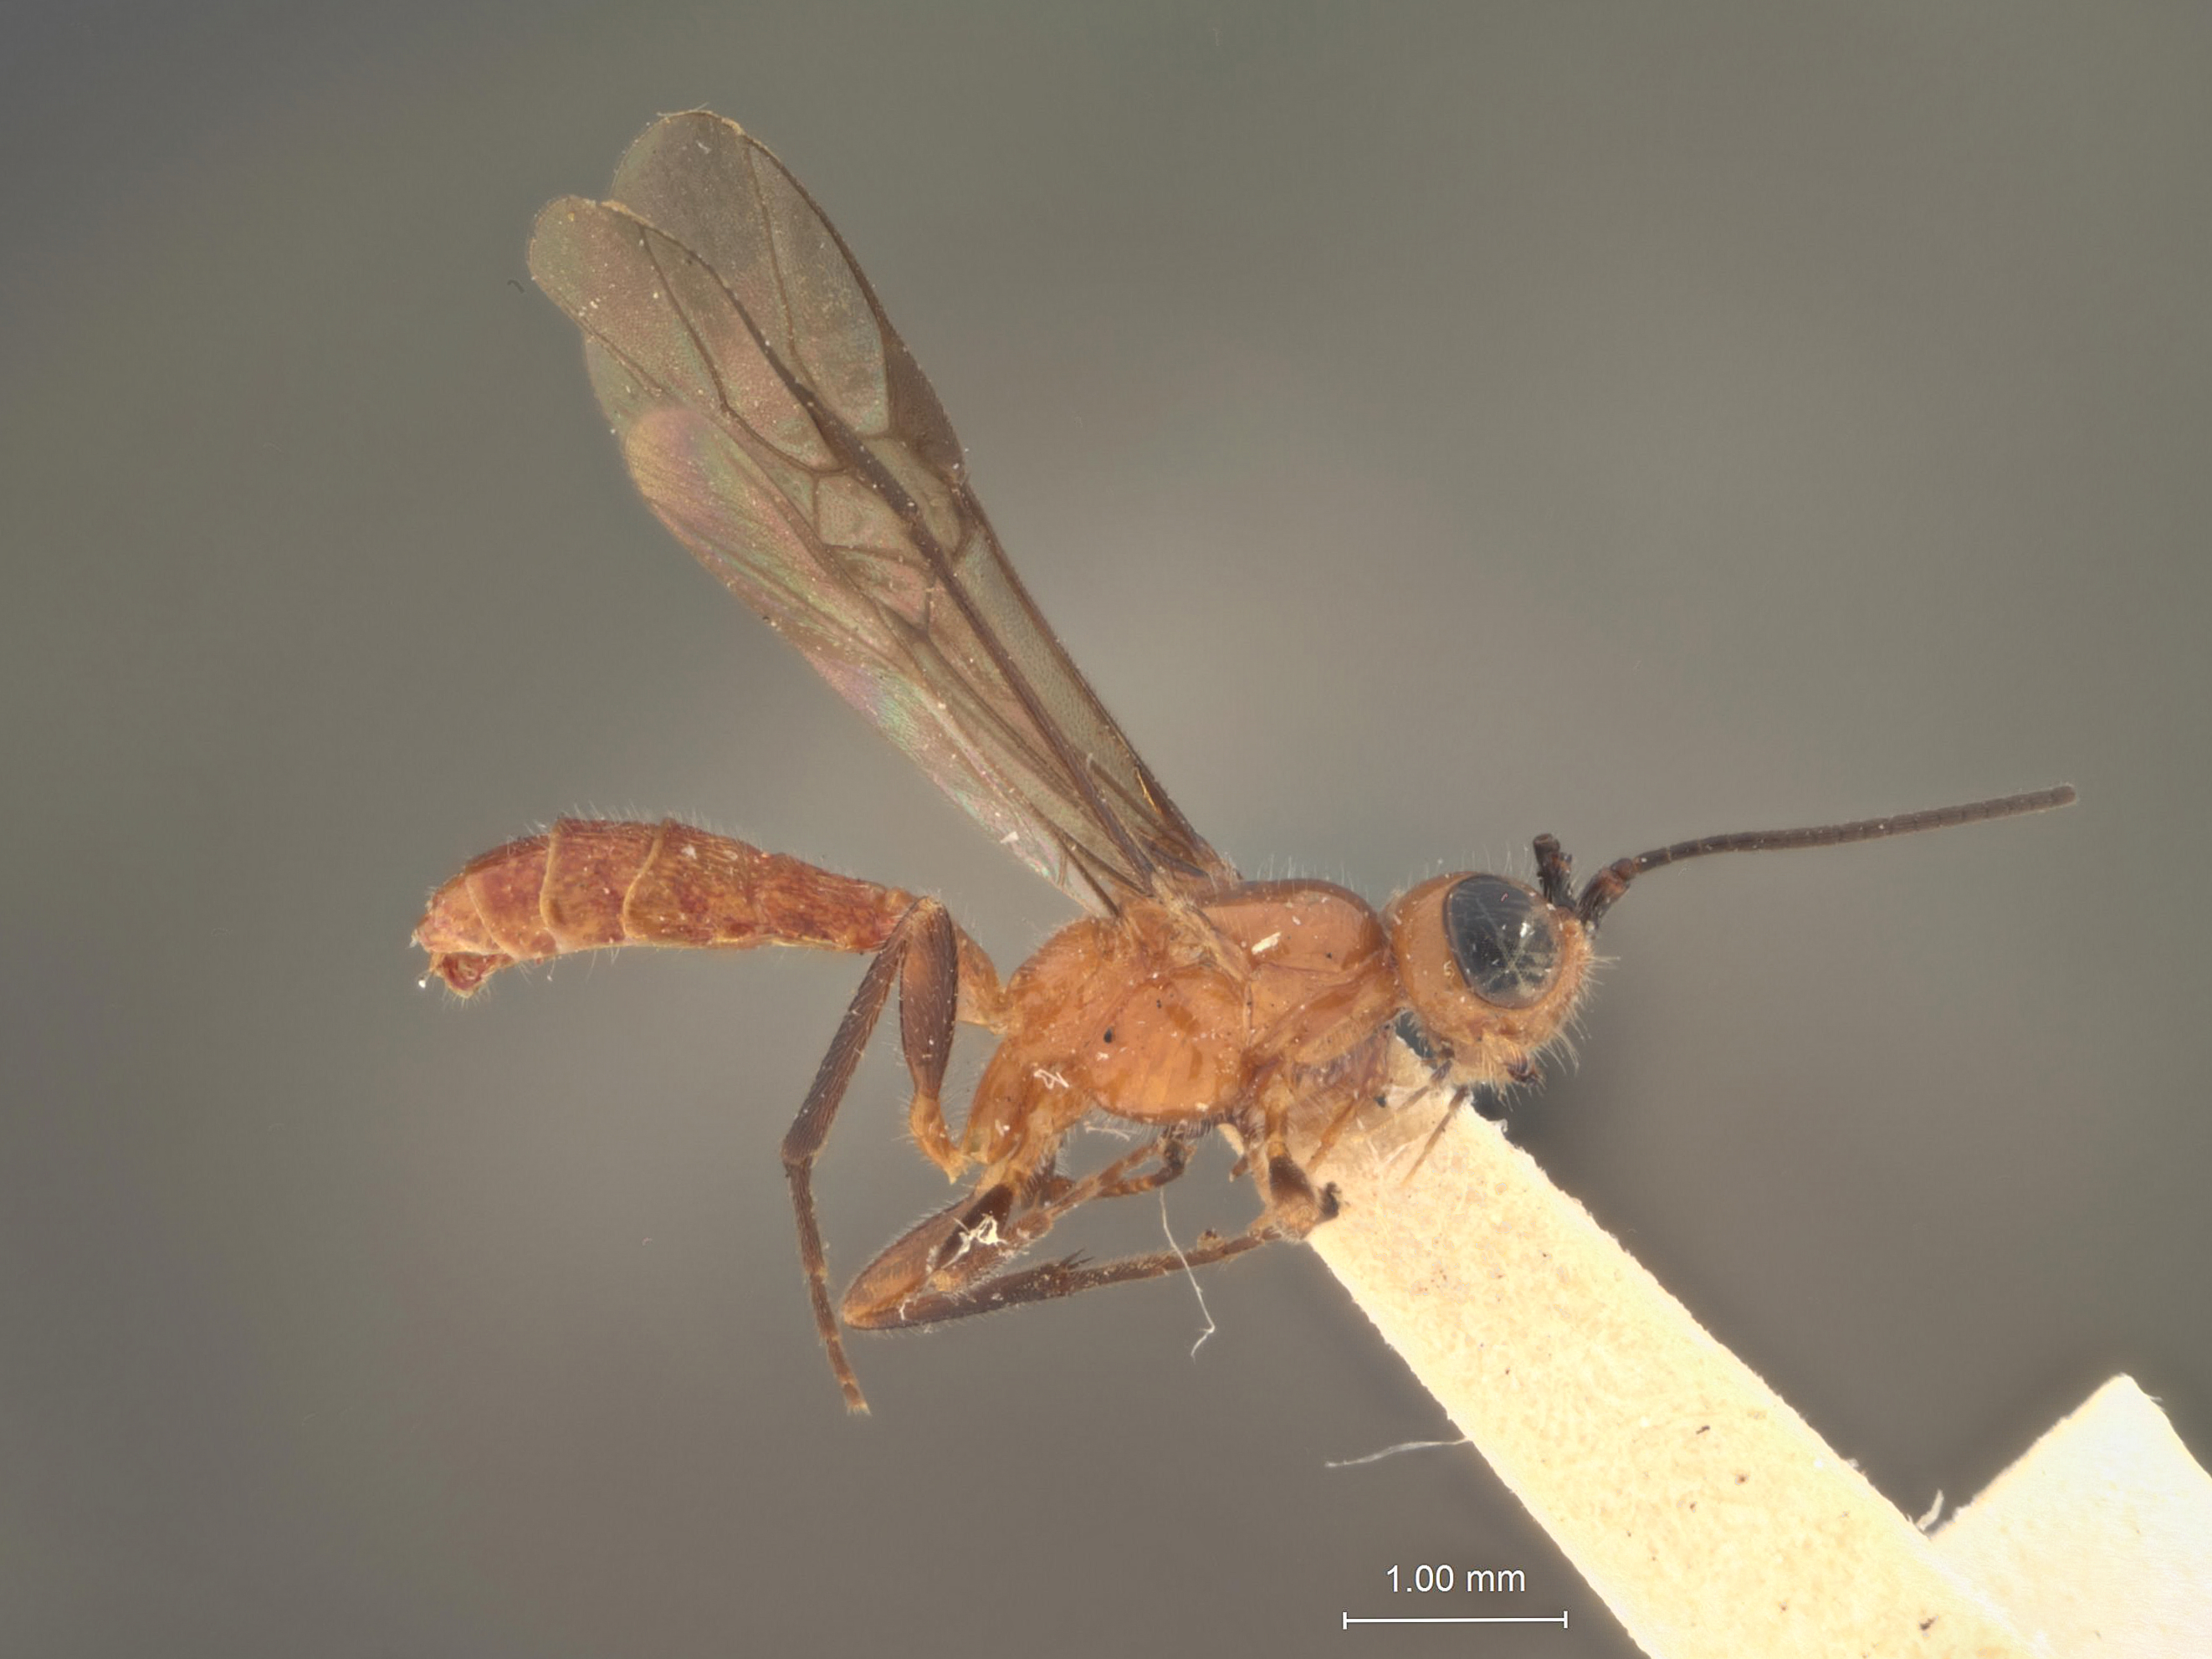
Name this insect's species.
Atanycolus octocolae
